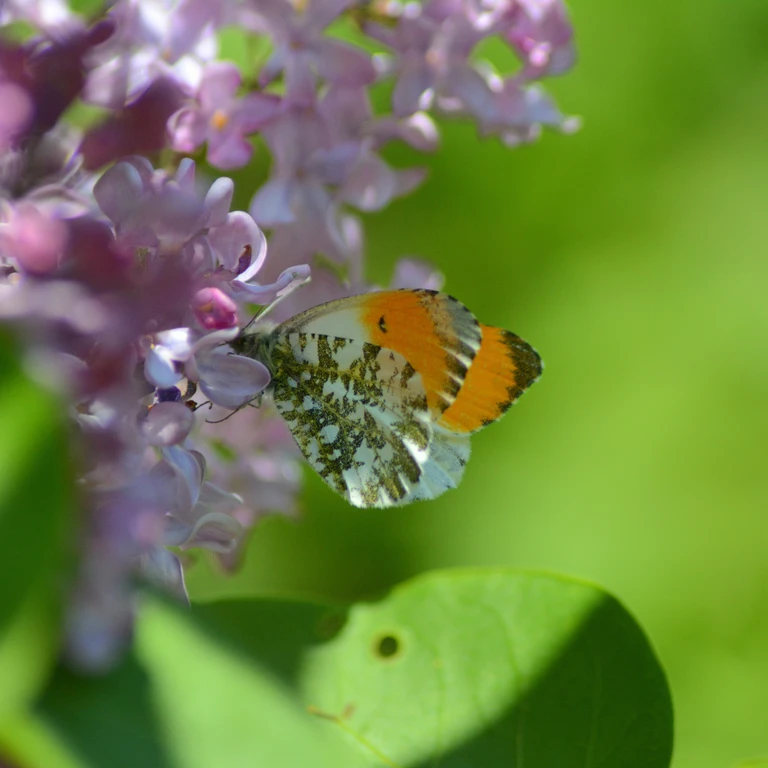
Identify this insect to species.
Anthocharis cardamines
